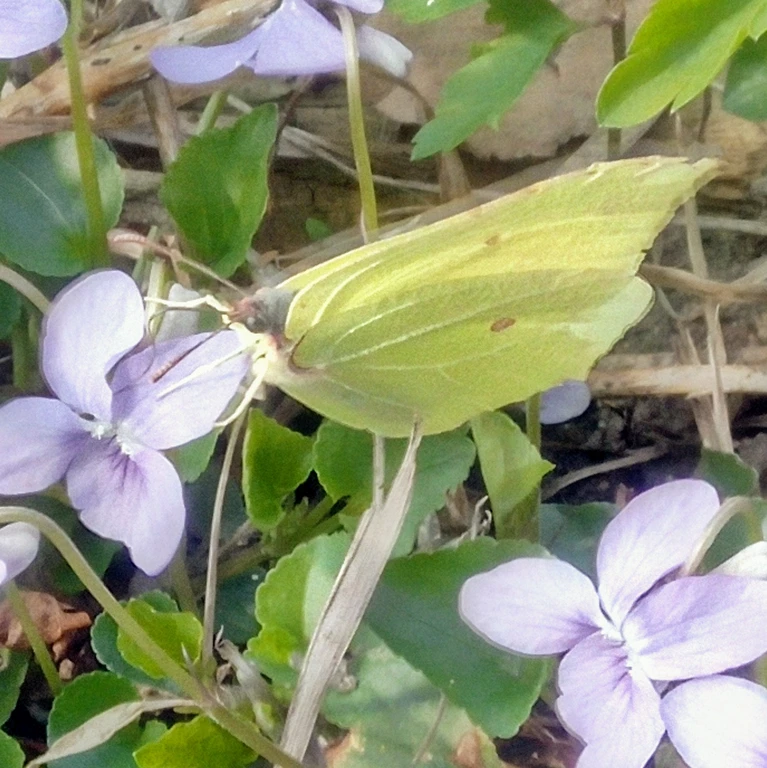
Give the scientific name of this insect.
Gonepteryx rhamni
